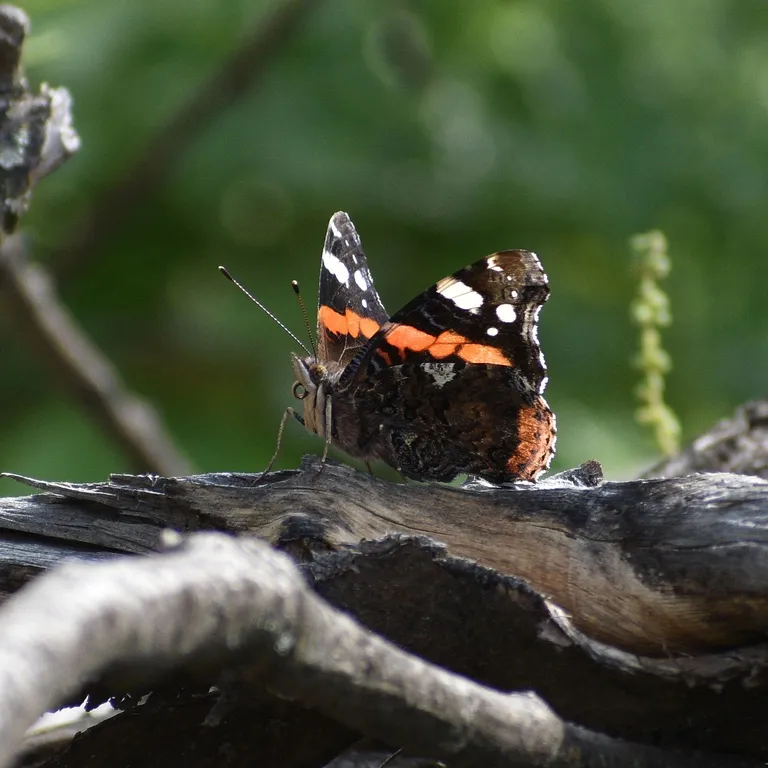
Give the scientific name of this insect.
Vanessa atalanta
